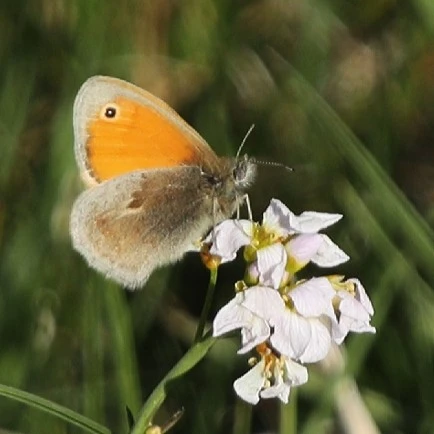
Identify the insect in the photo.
Coenonympha pamphilus
